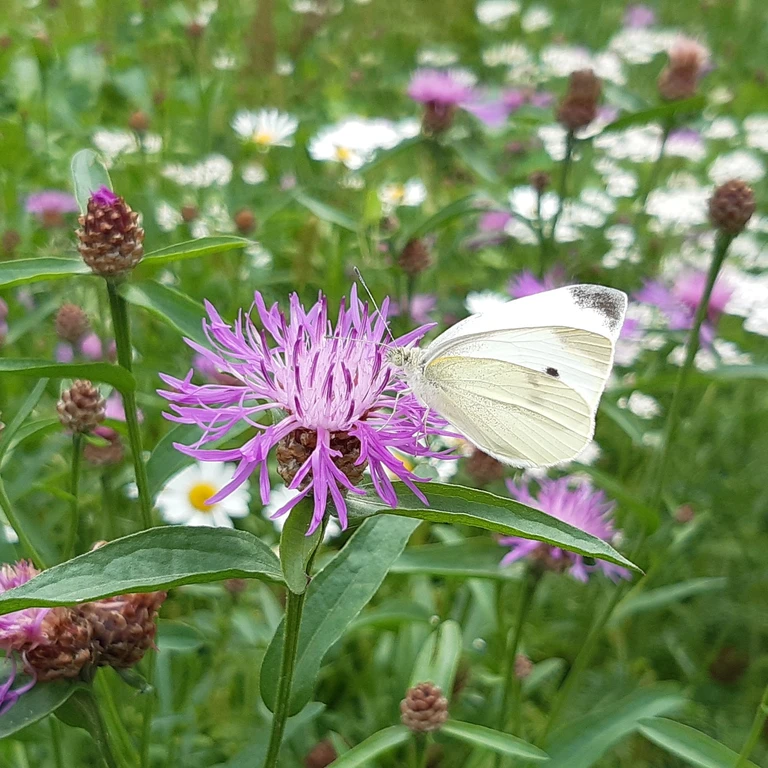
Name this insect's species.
Pieris rapae
